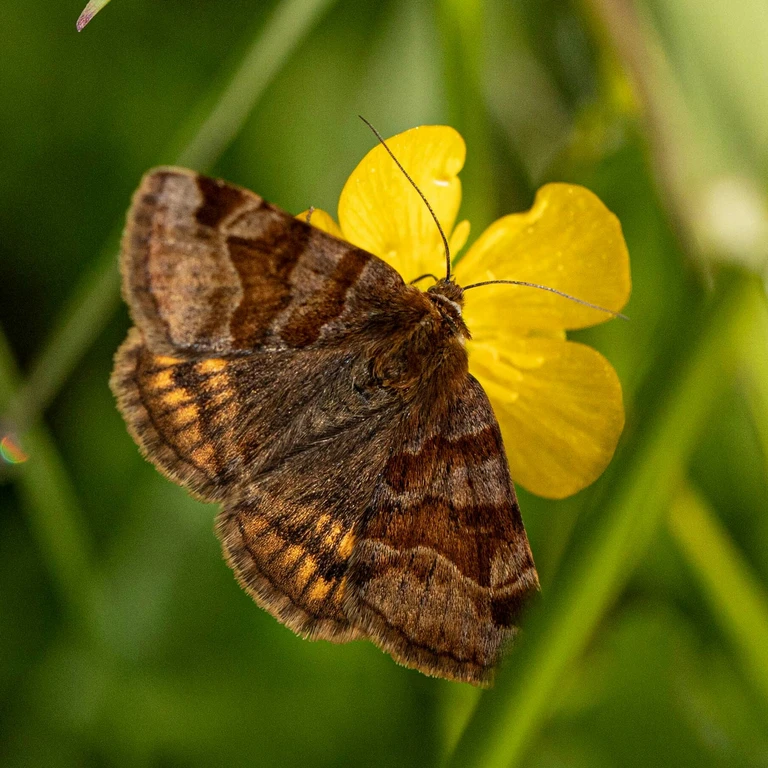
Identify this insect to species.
Euclidia glyphica
